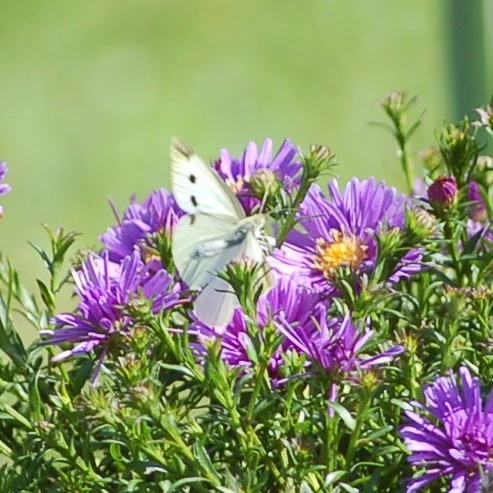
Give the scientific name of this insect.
Pieris rapae
